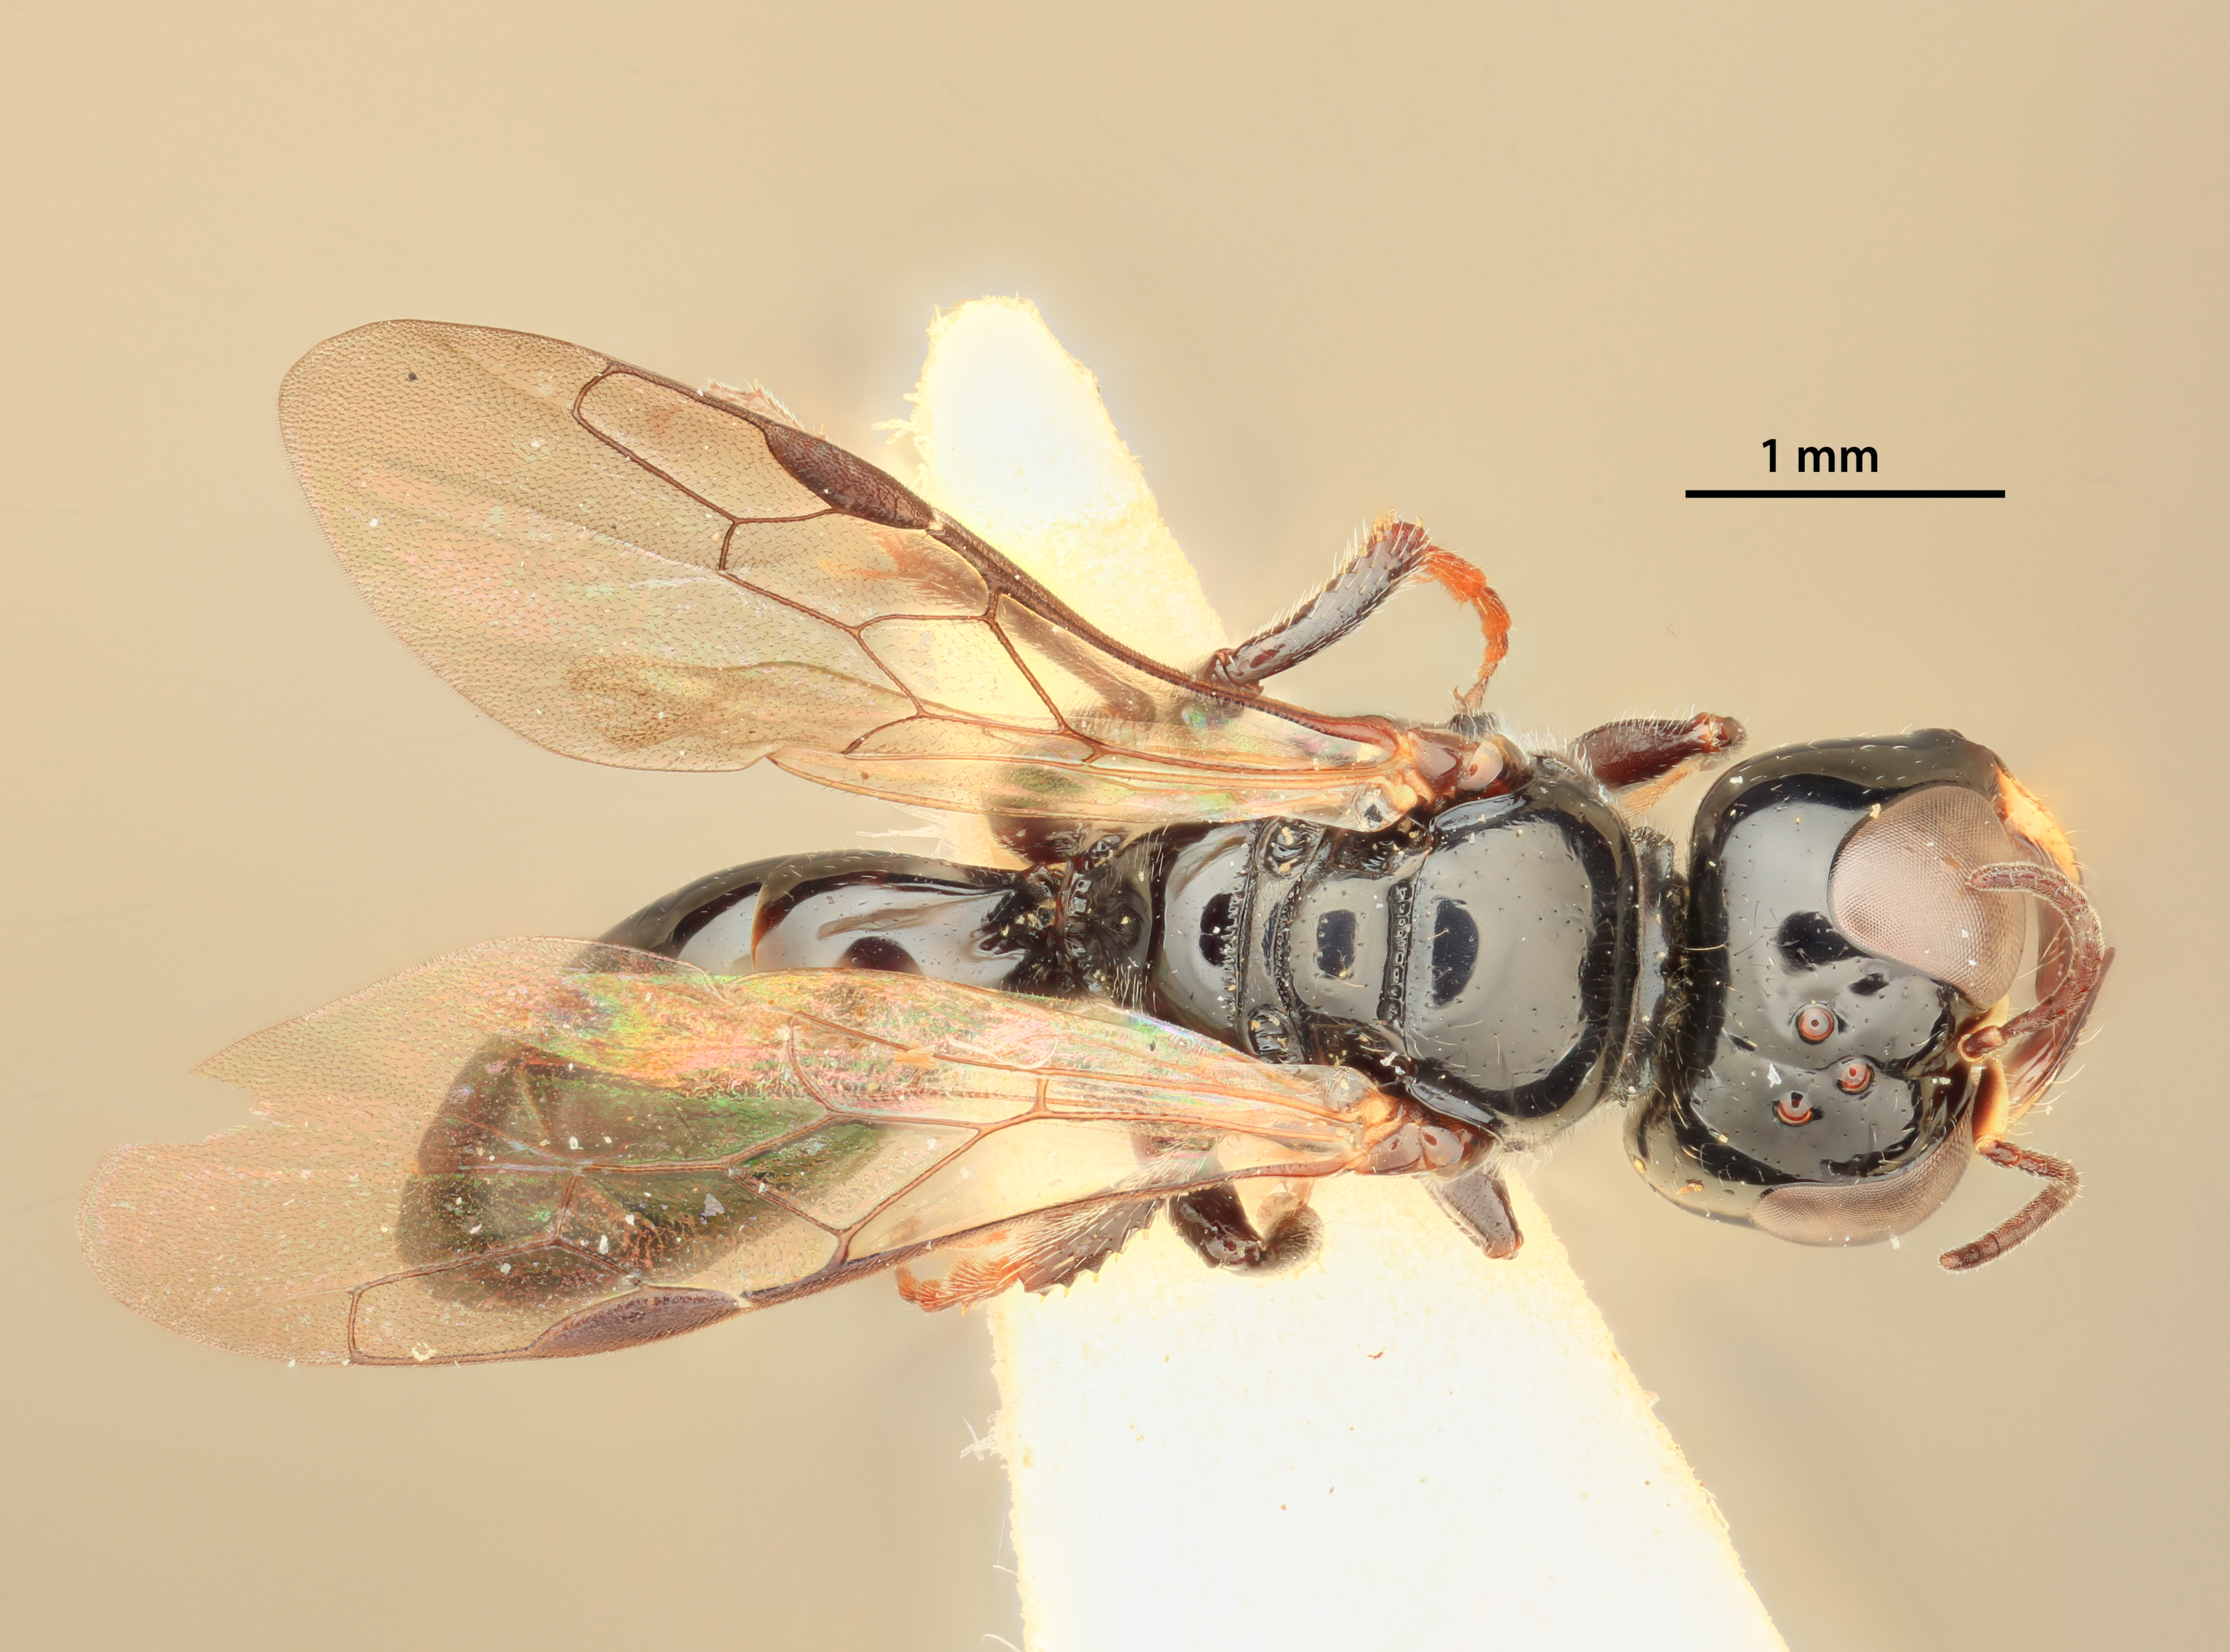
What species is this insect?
Odontocrabro abnormis
